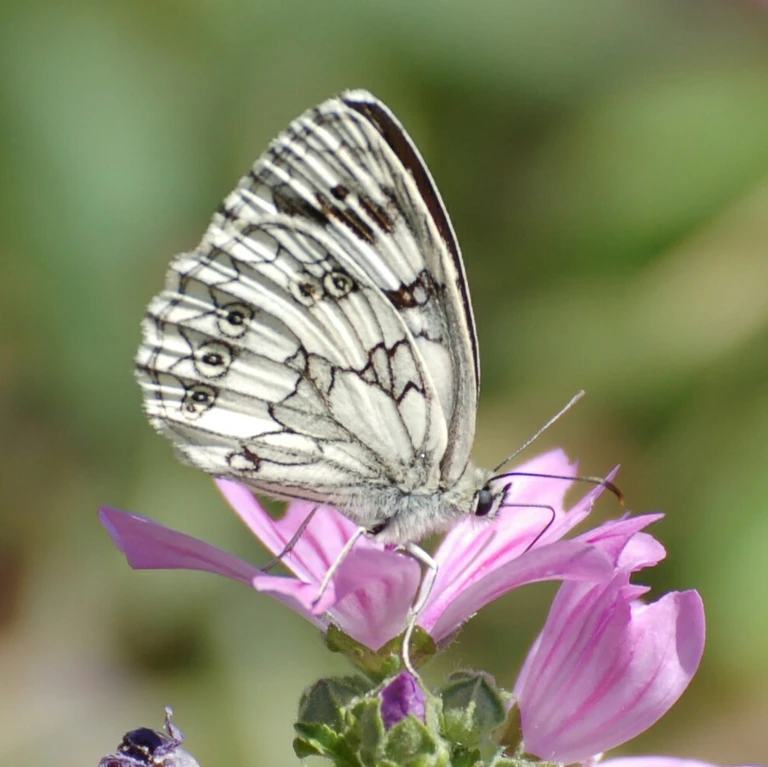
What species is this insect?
Melanargia galathea
